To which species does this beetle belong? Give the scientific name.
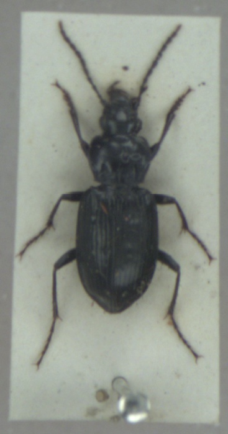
Pterostichus quadrifoveolatus
